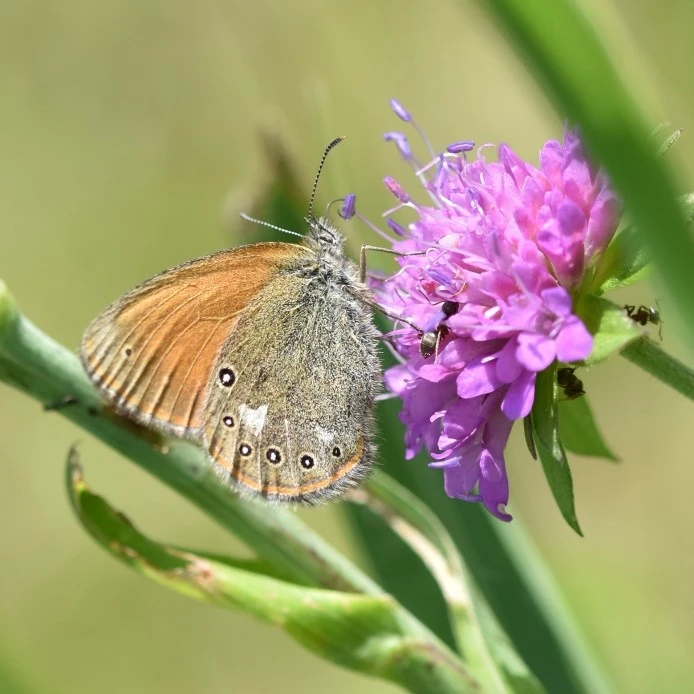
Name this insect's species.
Coenonympha glycerion (also Coenonympha iphis)
